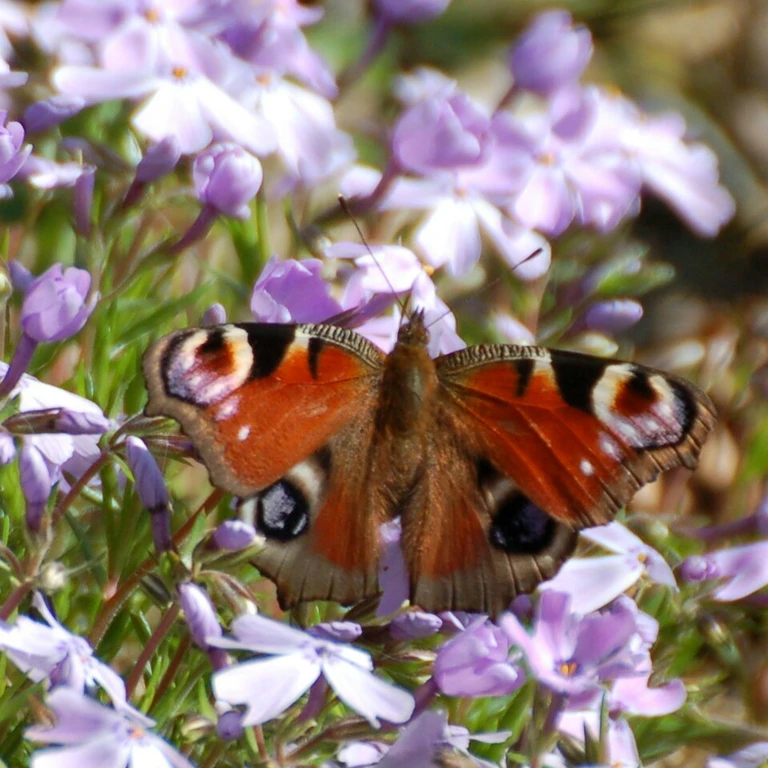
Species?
Aglais io
